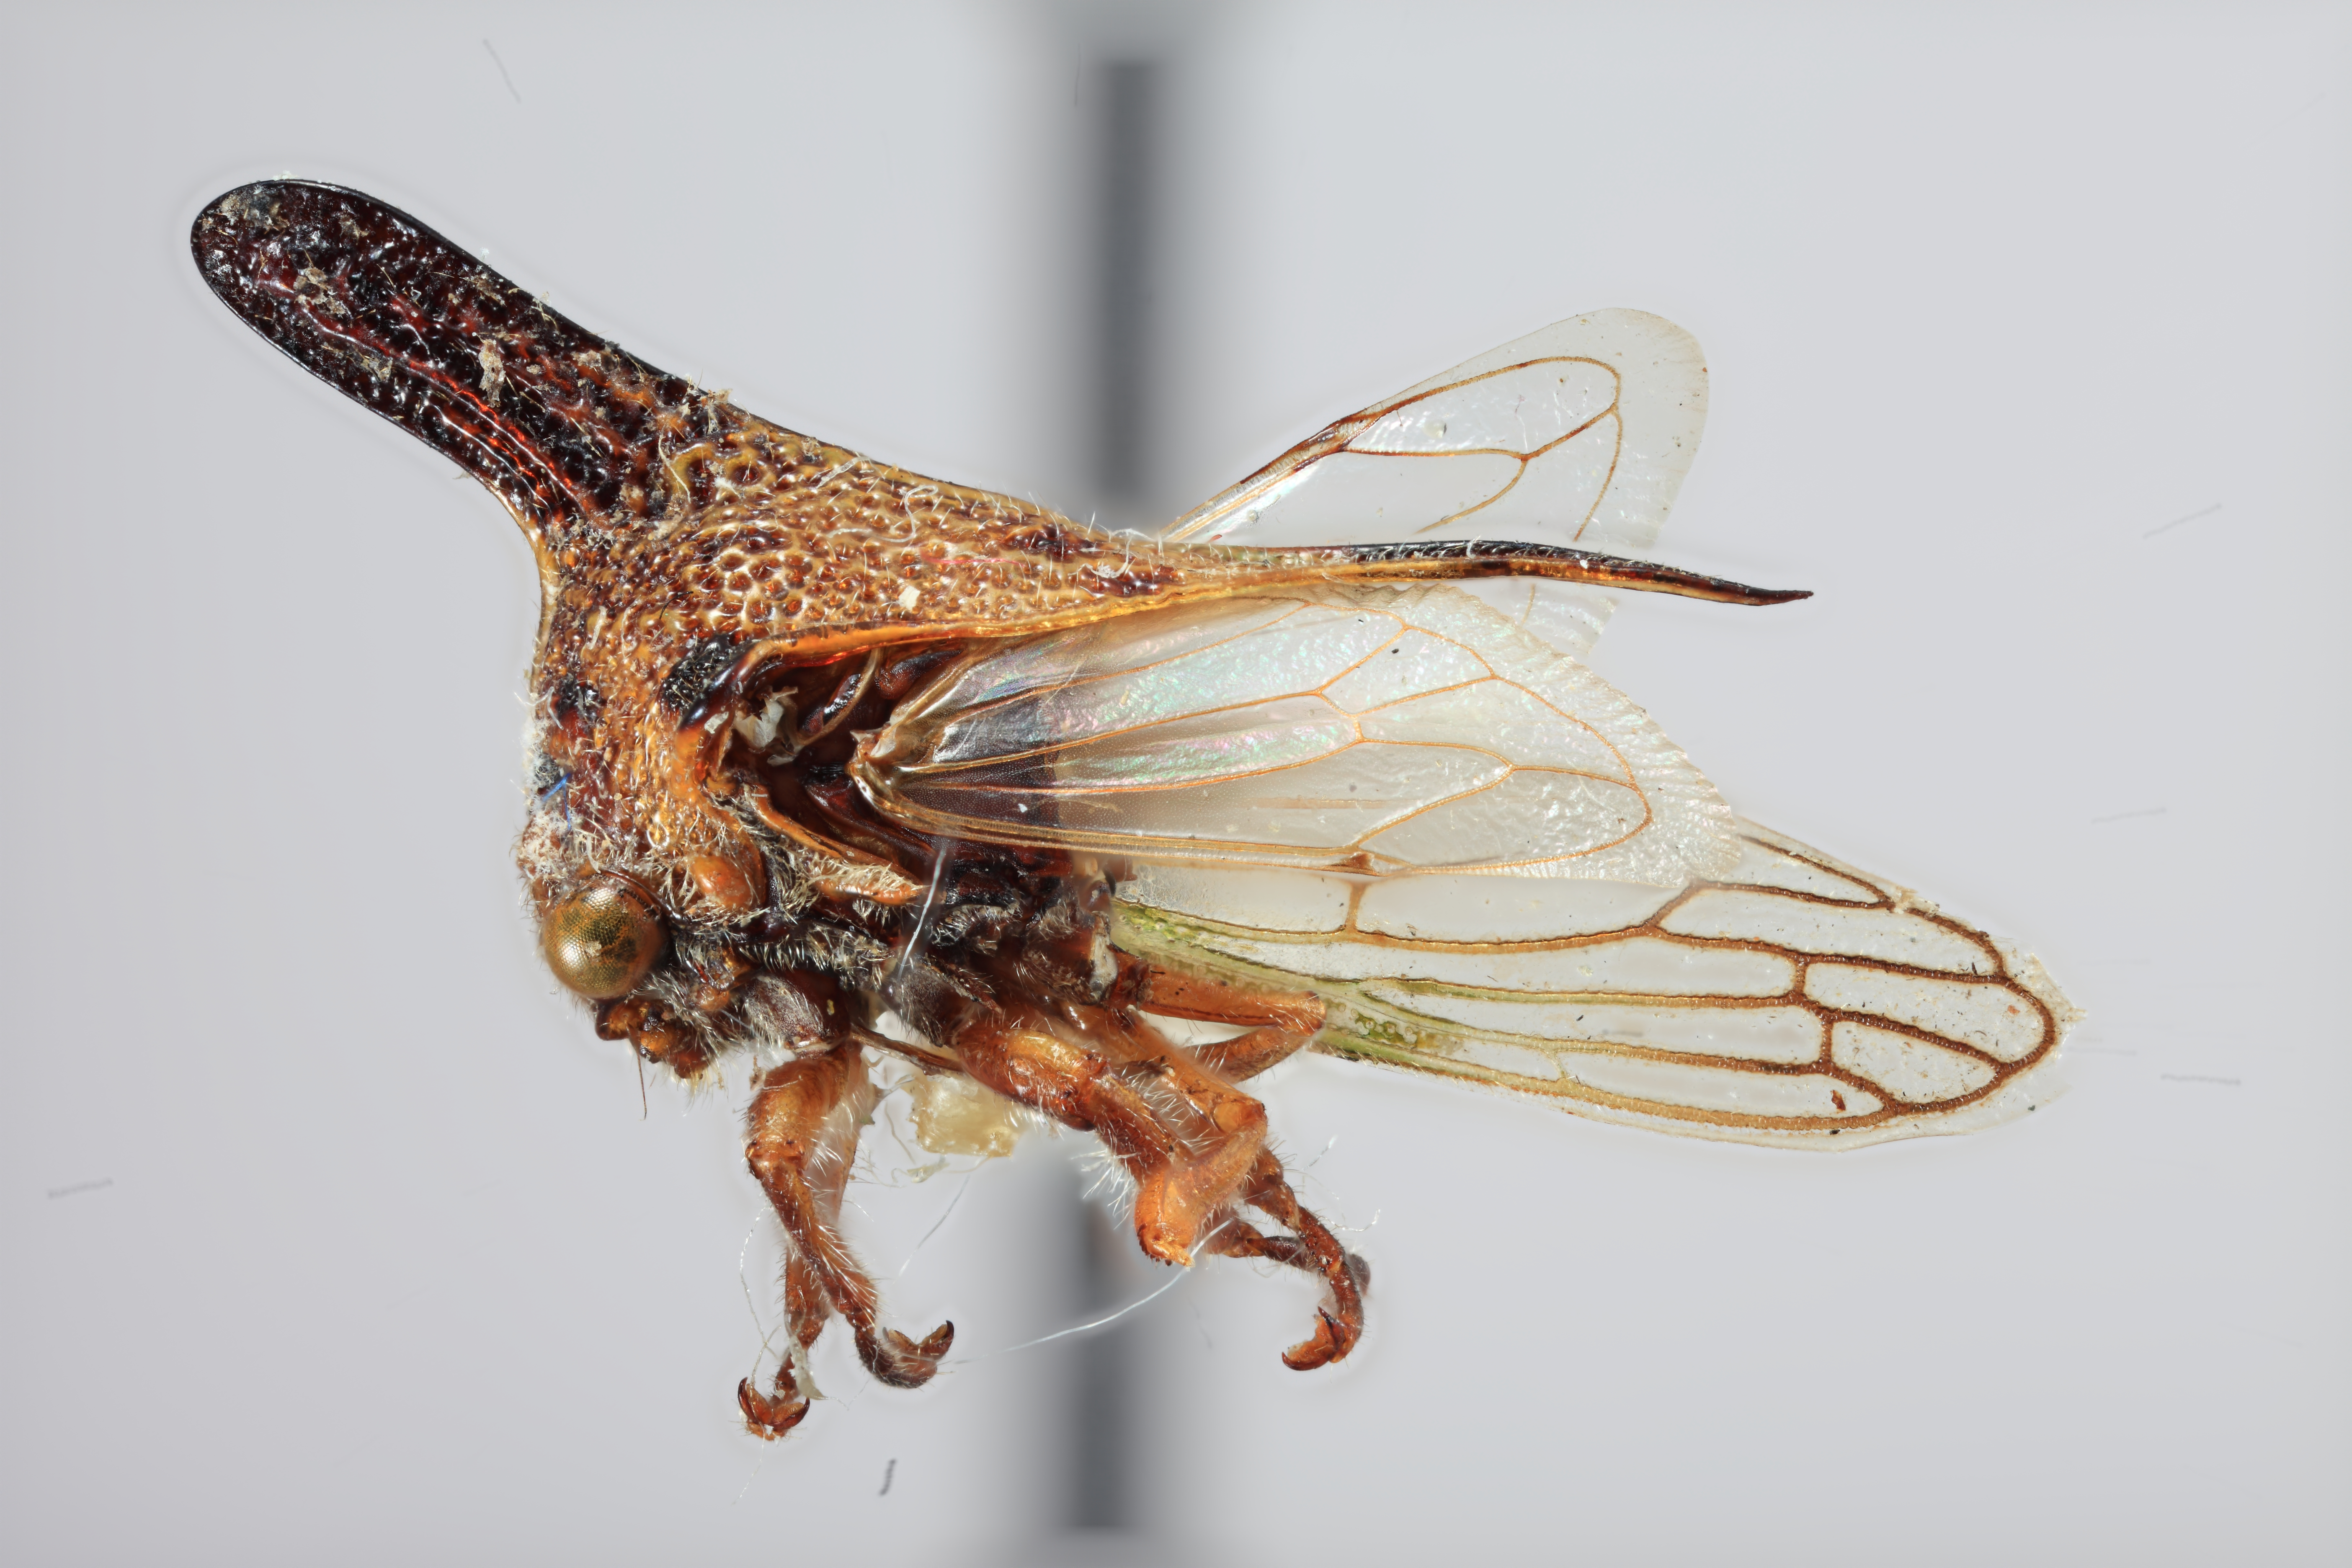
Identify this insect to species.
Platycotis dominicensis
